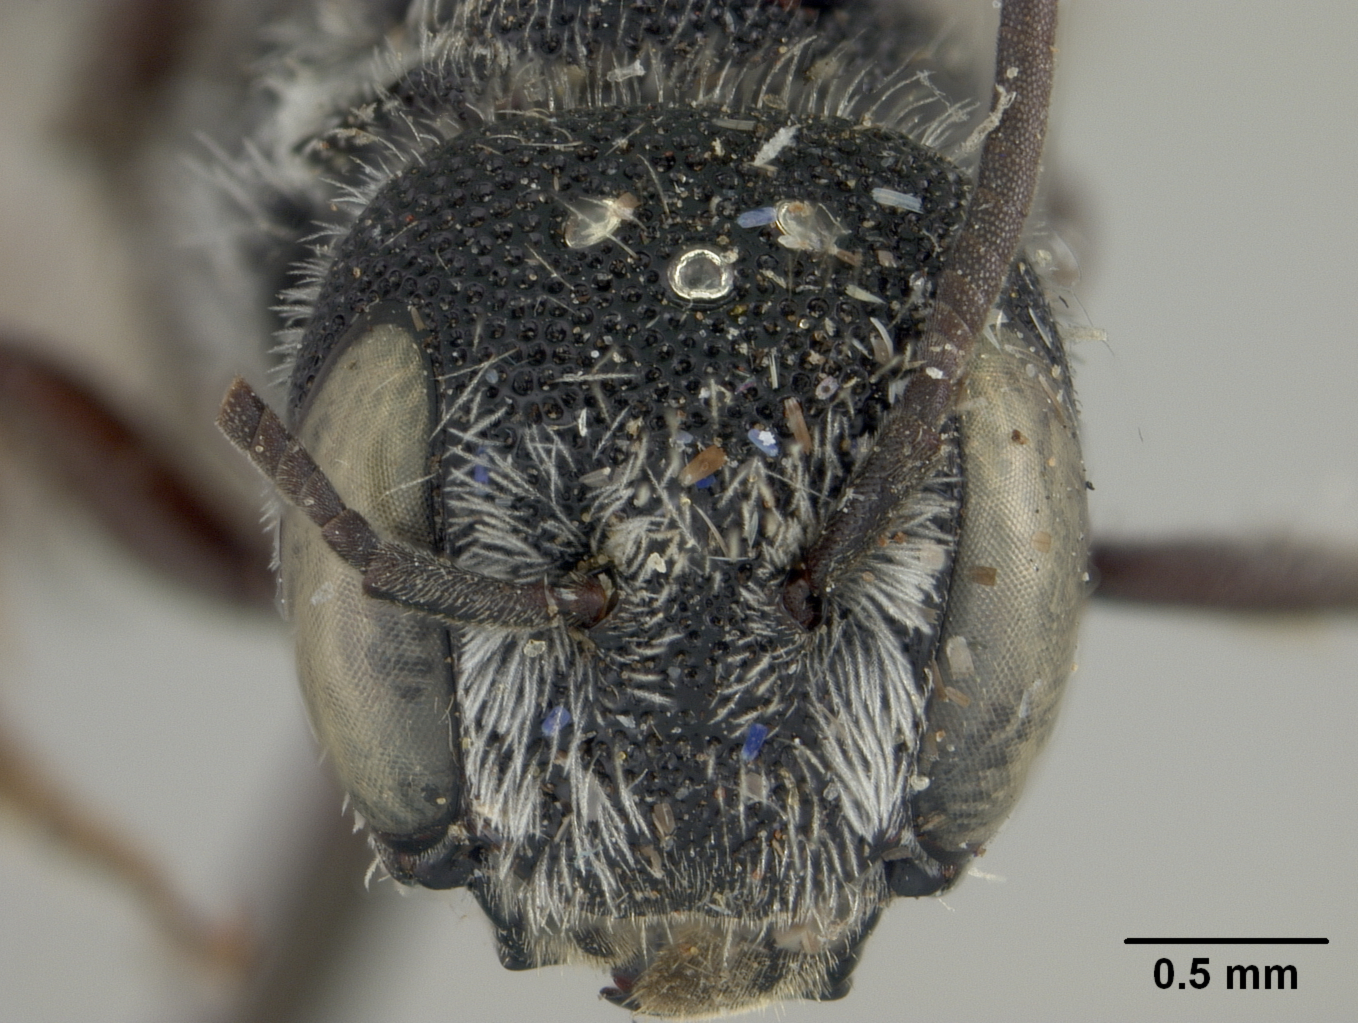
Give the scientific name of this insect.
Heriades texana
